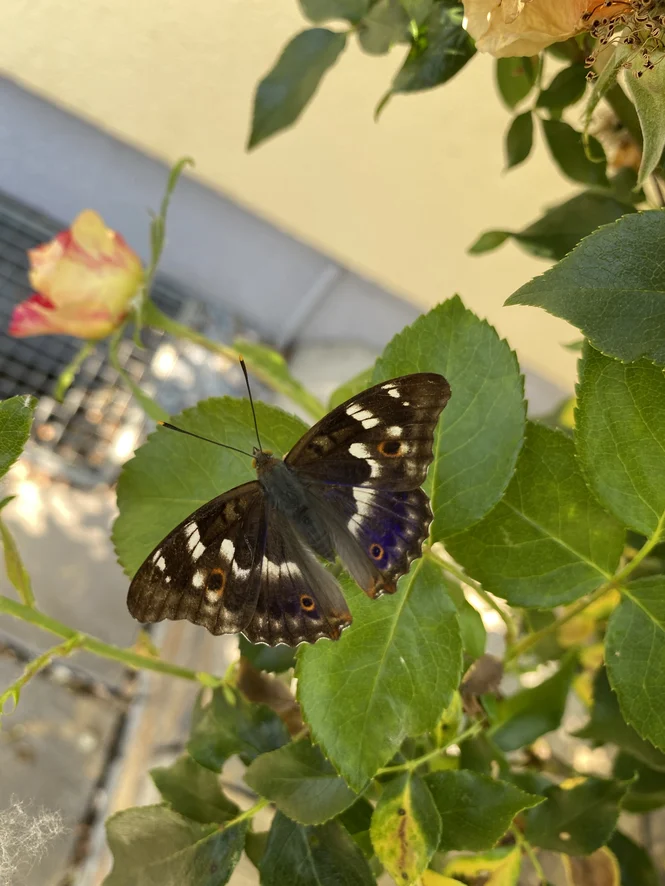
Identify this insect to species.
Apatura ilia
